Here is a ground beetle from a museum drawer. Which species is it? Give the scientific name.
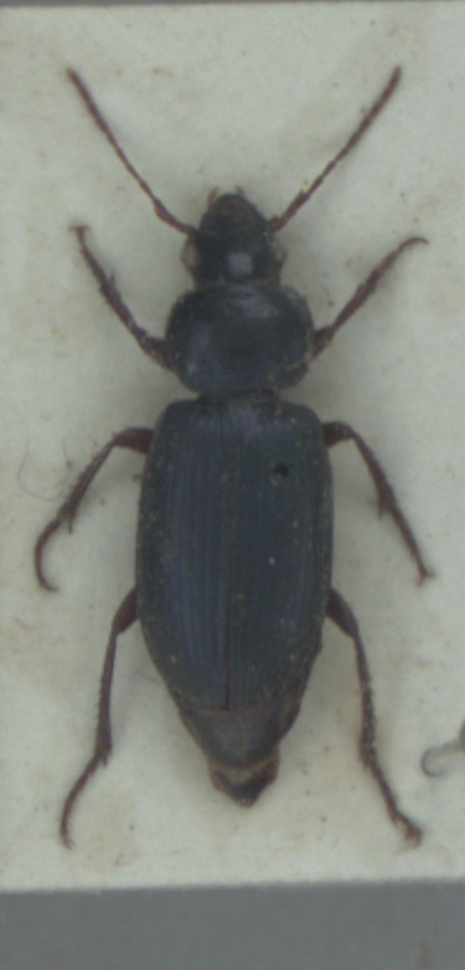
Ophonus ardosiacus
